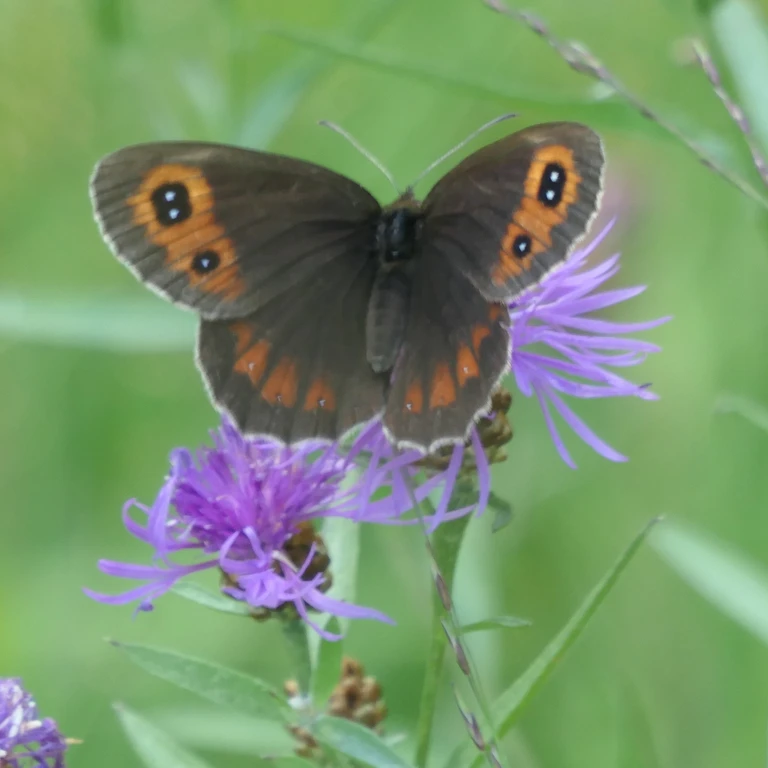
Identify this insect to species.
Erebia aethiops
